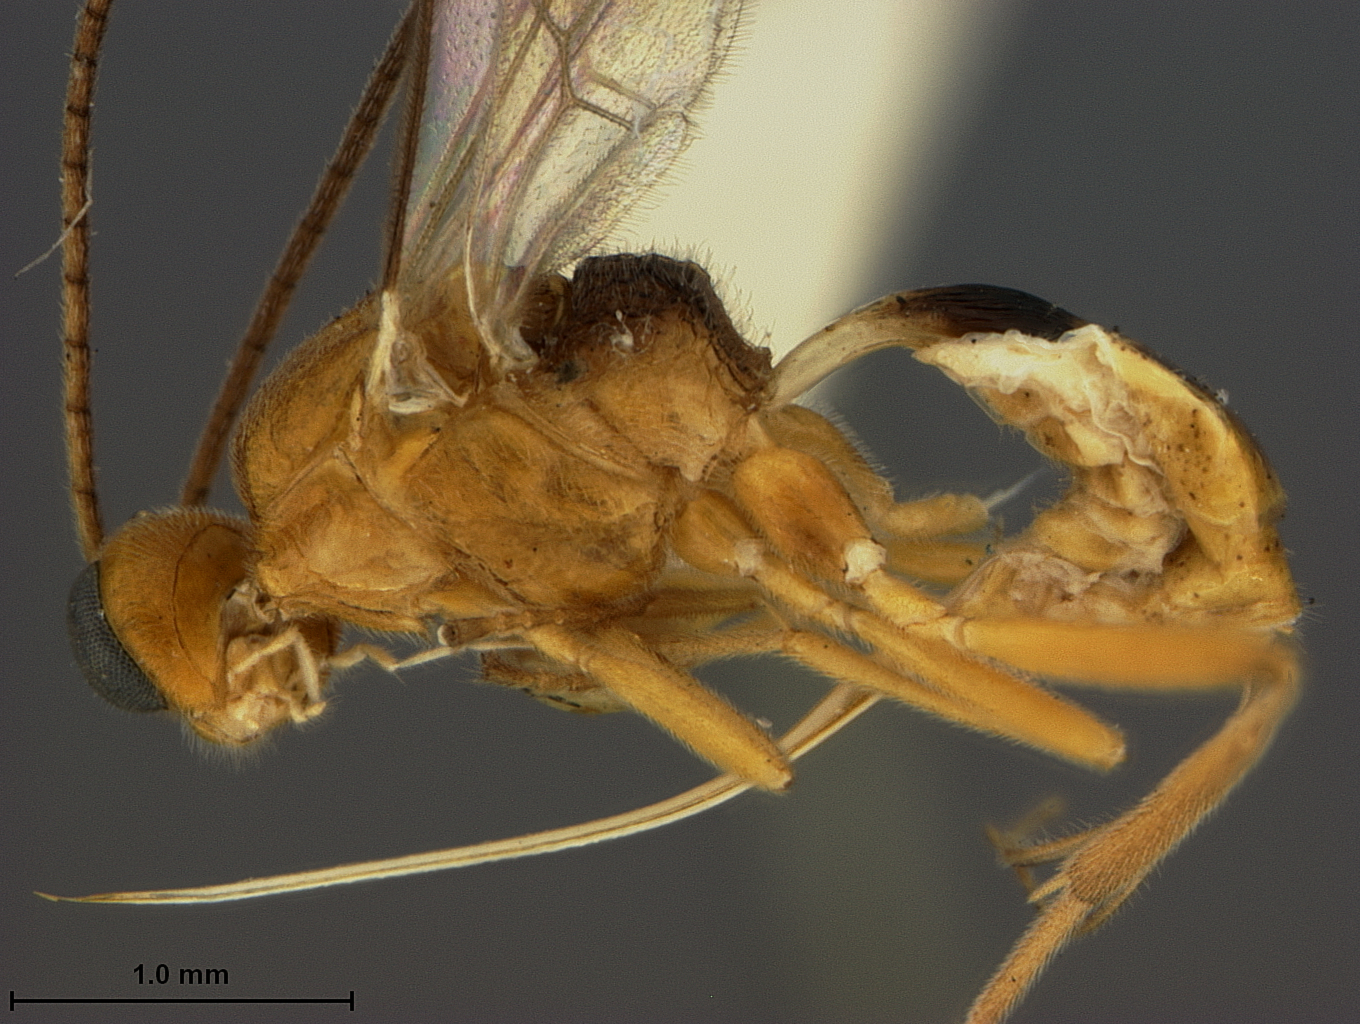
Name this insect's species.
Meteorus brownii
